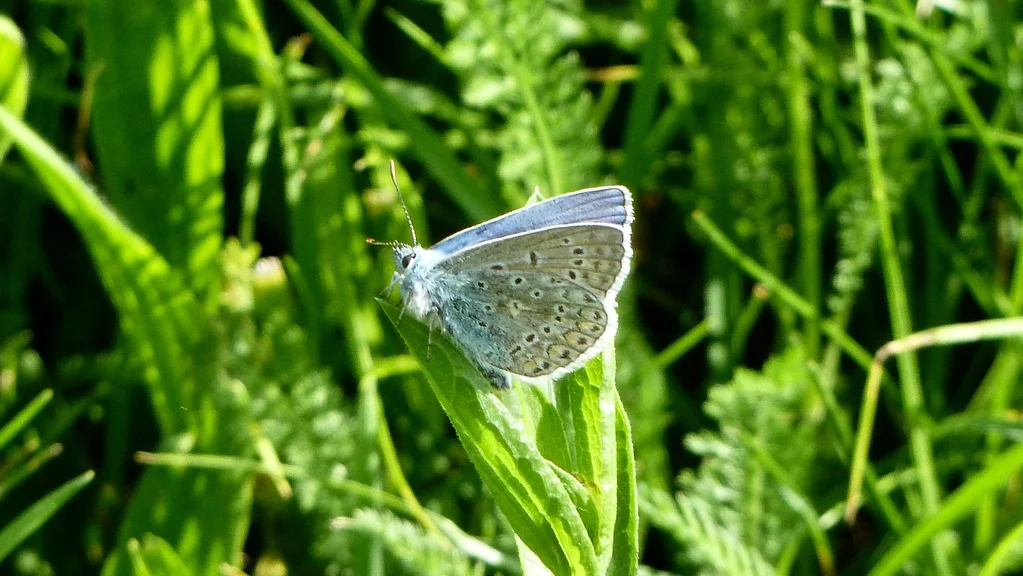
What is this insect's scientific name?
Polyommatus icarus
